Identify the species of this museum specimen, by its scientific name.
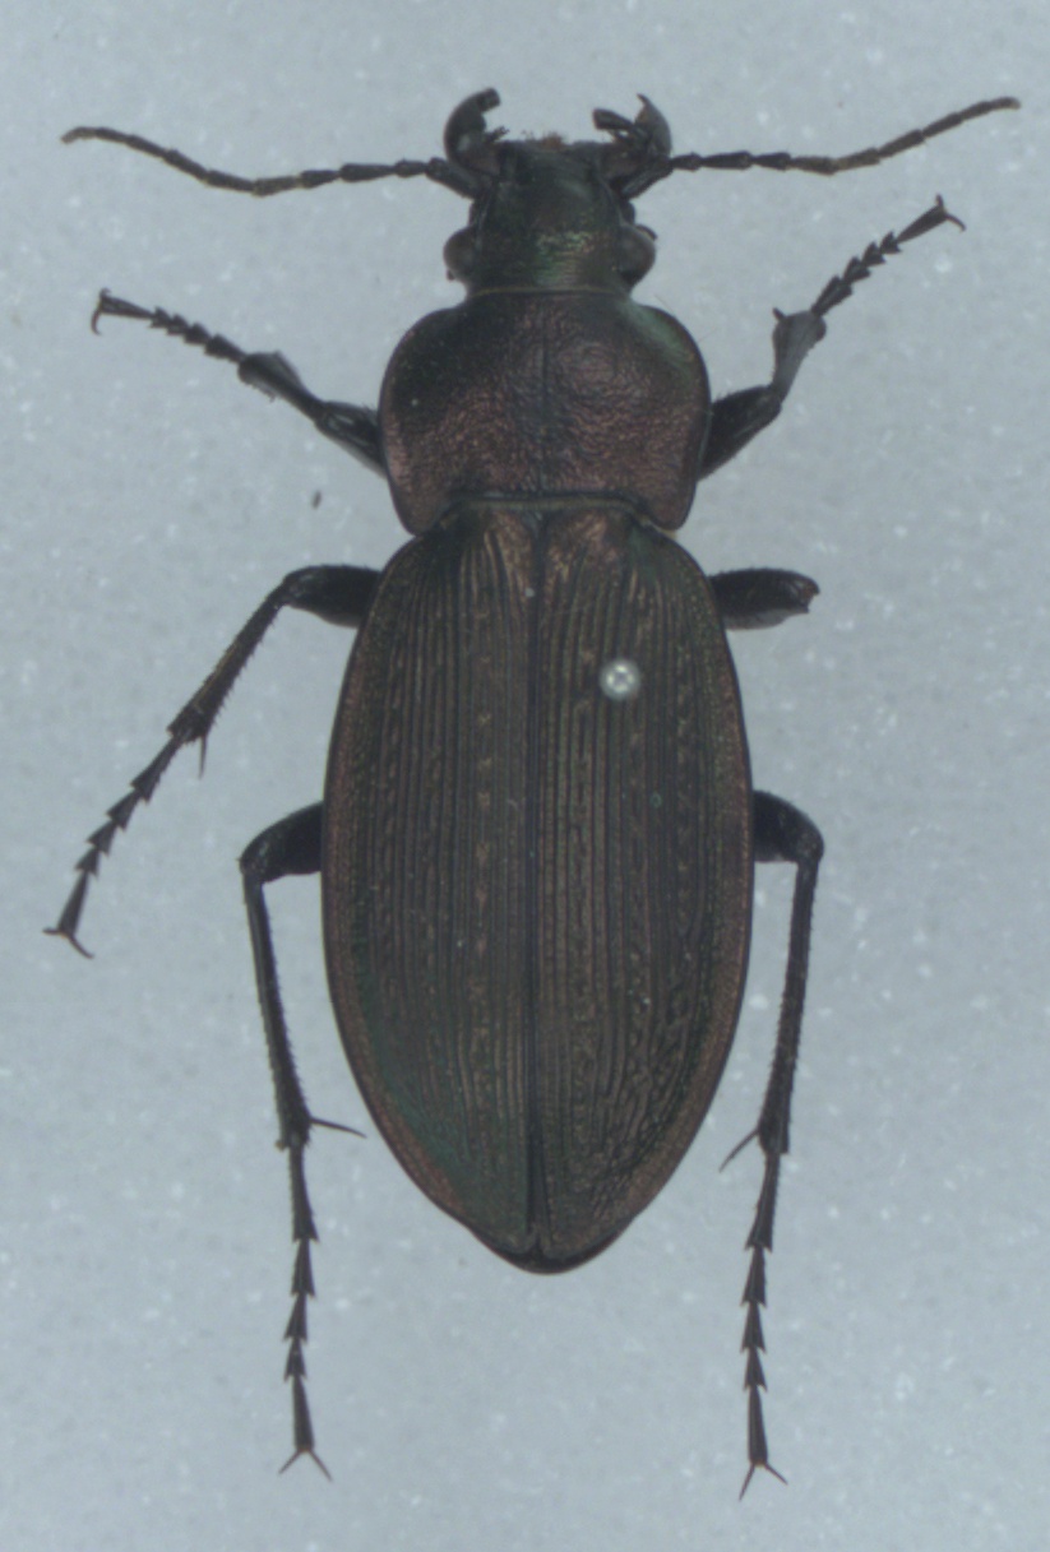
Carabus monilis
